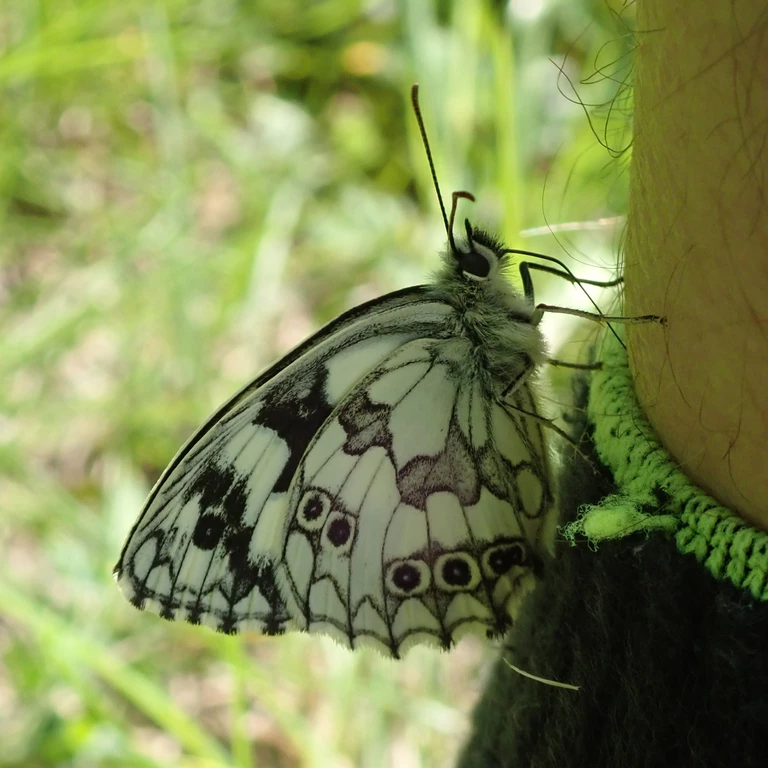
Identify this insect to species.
Melanargia galathea
